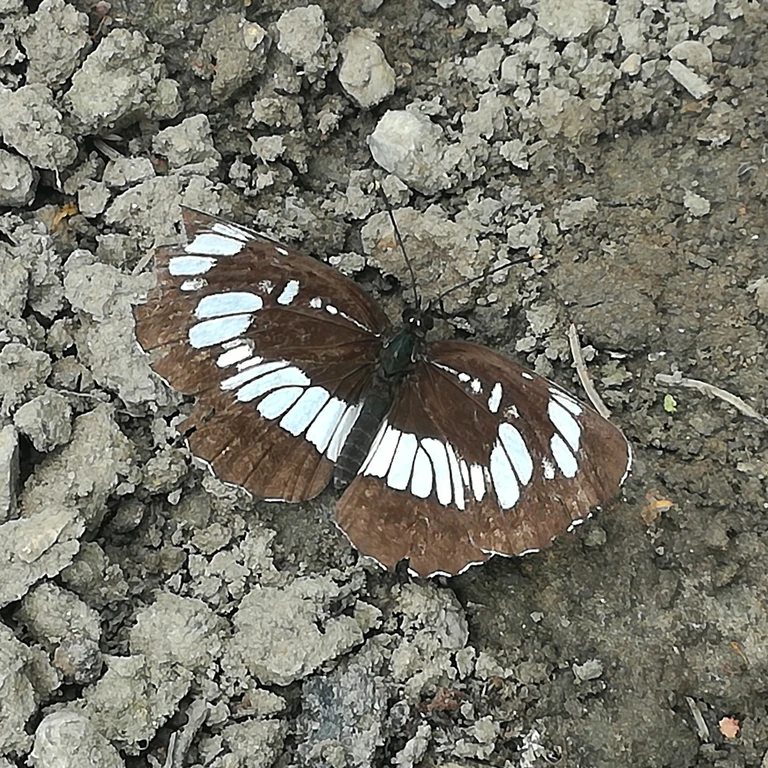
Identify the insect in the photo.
Neptis rivularis
